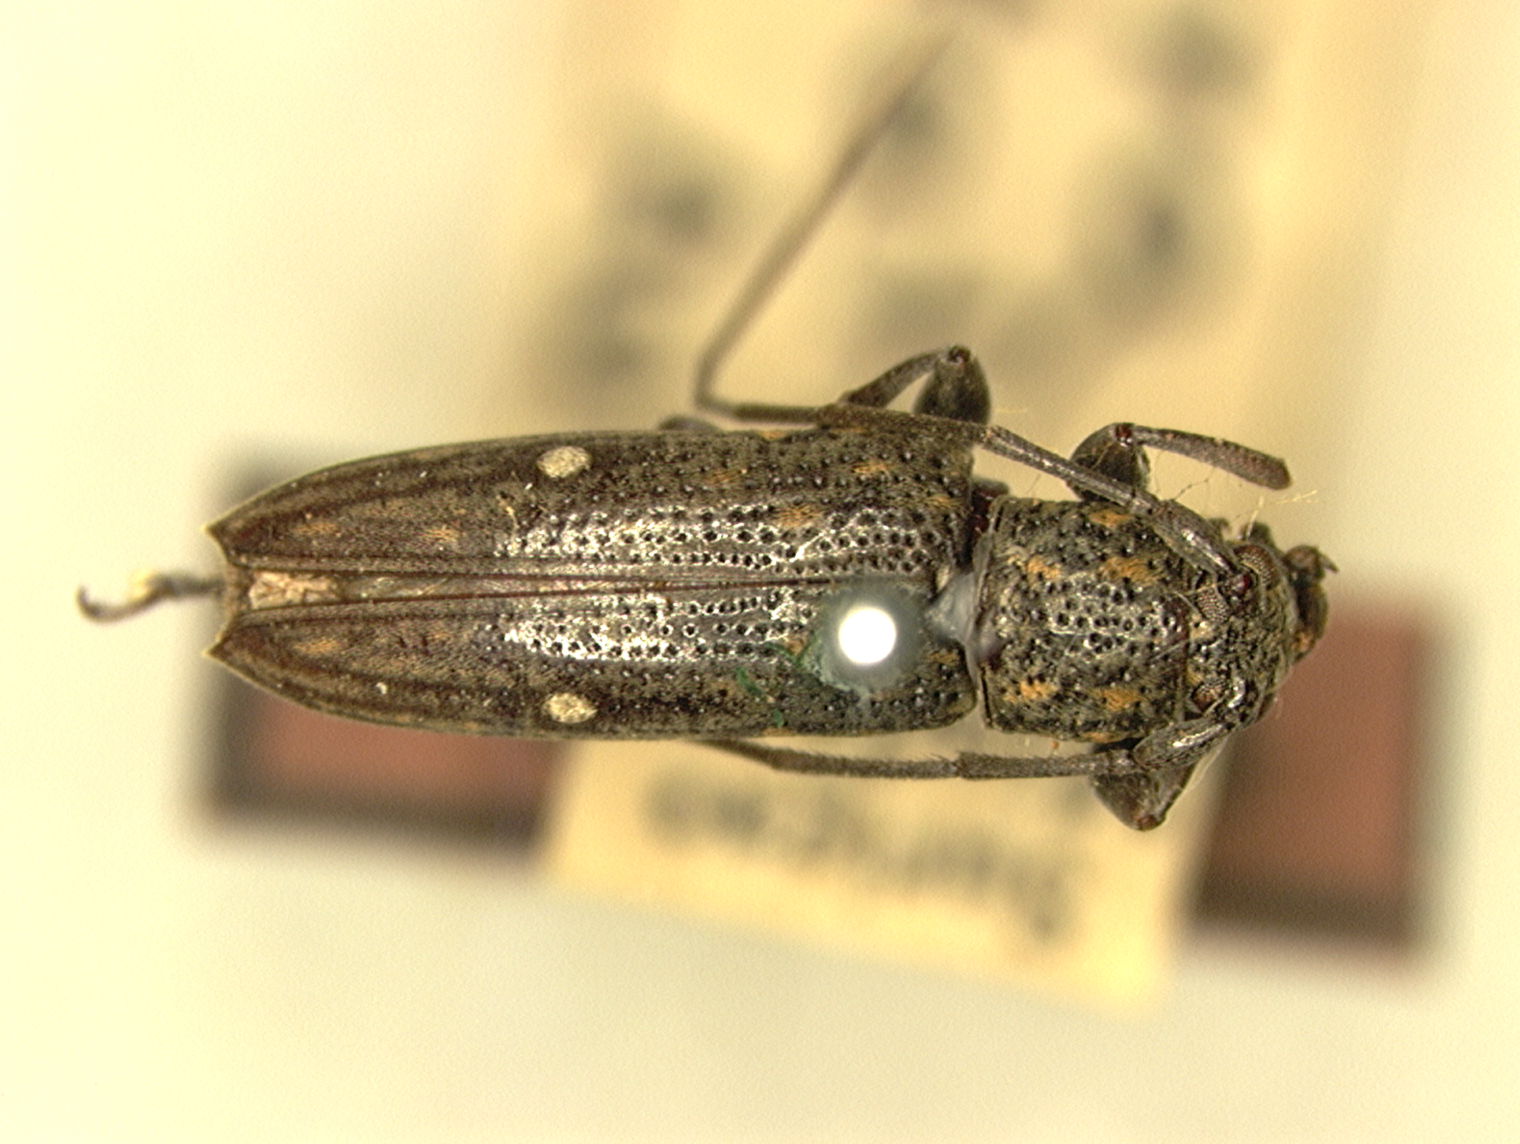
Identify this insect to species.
Sybra biguttata
